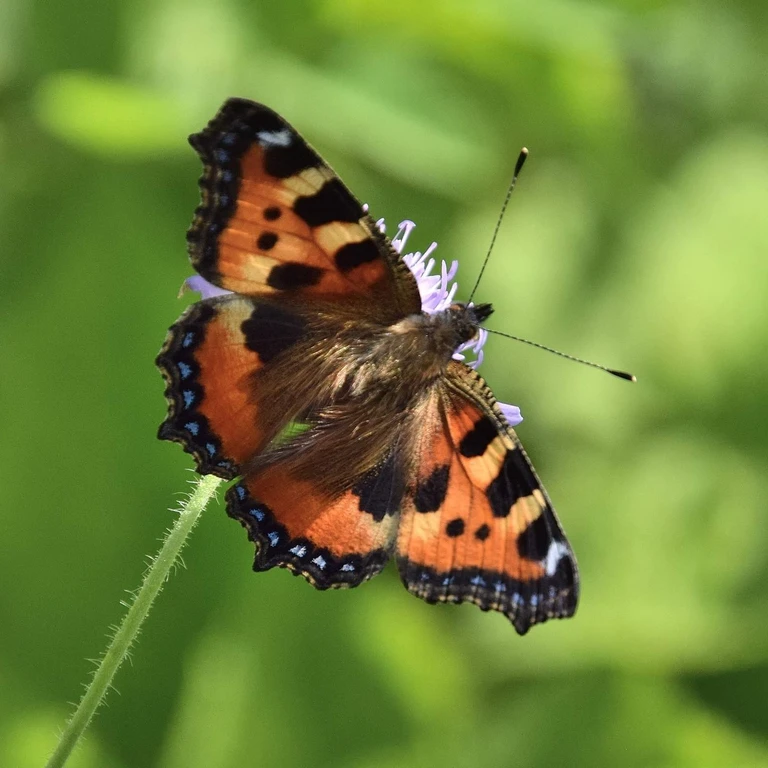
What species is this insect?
Aglais urticae
